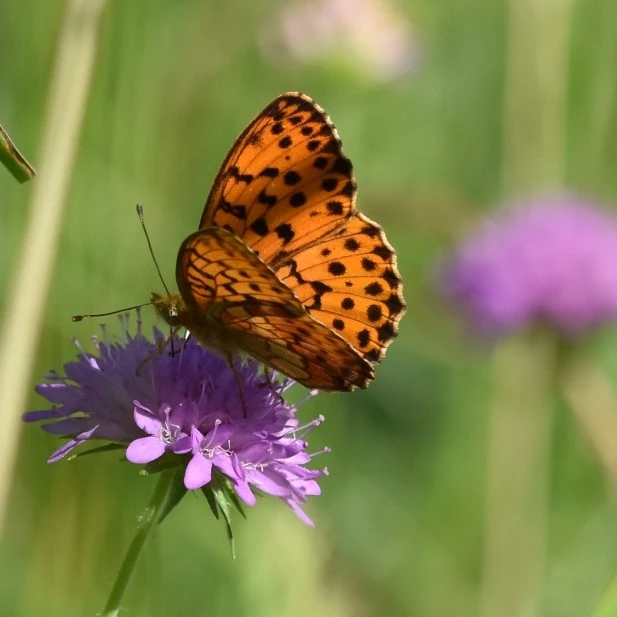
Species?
Brenthis daphne
